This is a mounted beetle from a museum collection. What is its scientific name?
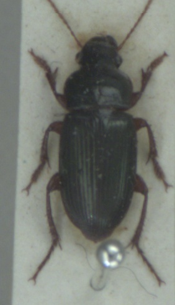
Harpalus smaragdinus
